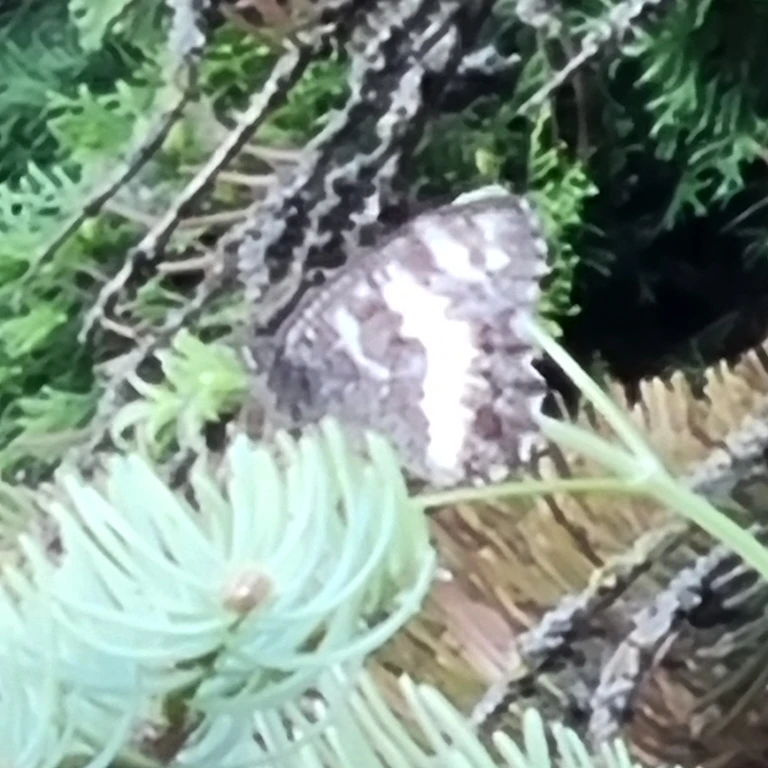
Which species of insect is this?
Brintesia circe
